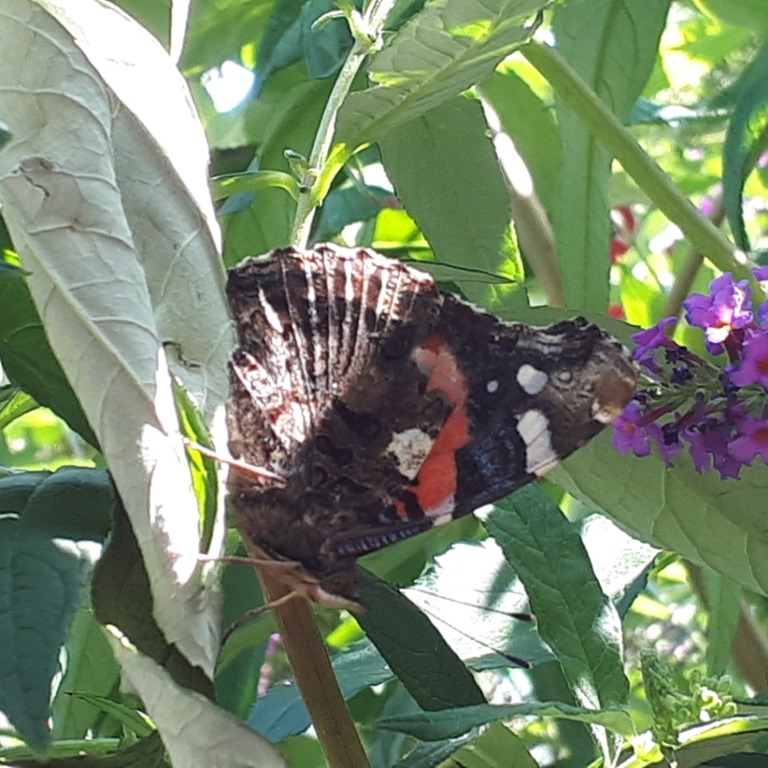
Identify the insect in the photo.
Vanessa atalanta
